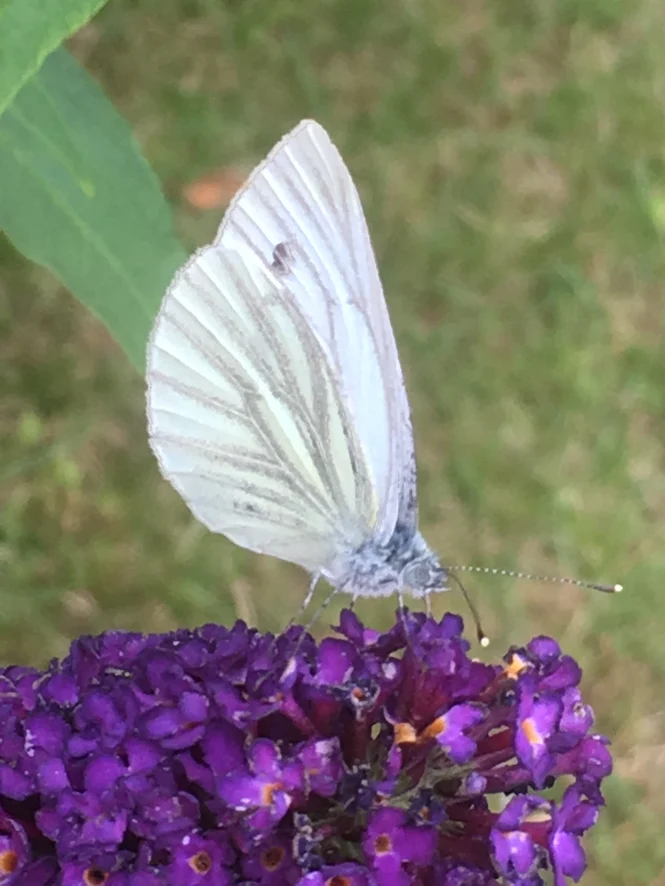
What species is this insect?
Pieris napi
